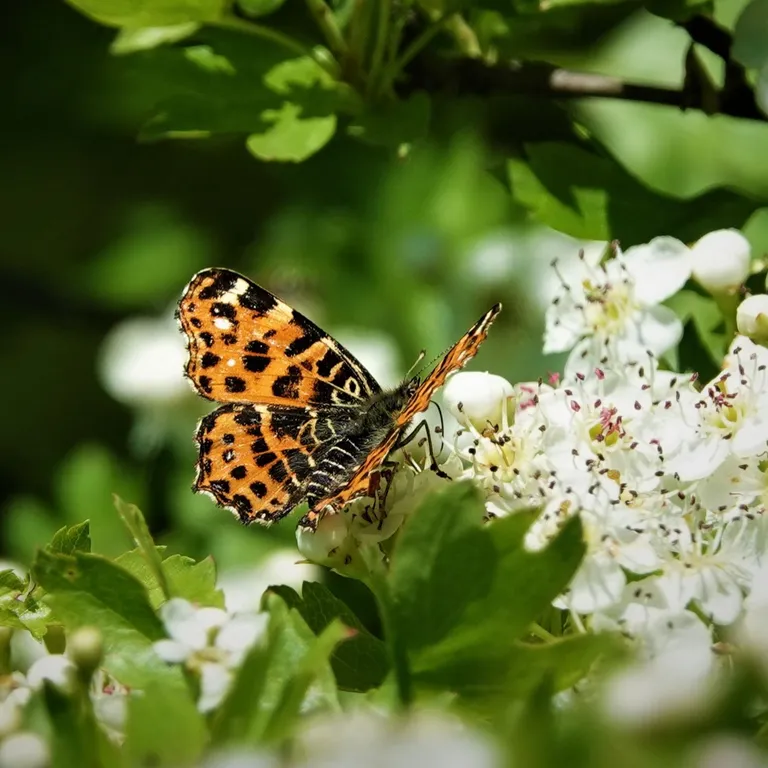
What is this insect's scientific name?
Araschnia levana
